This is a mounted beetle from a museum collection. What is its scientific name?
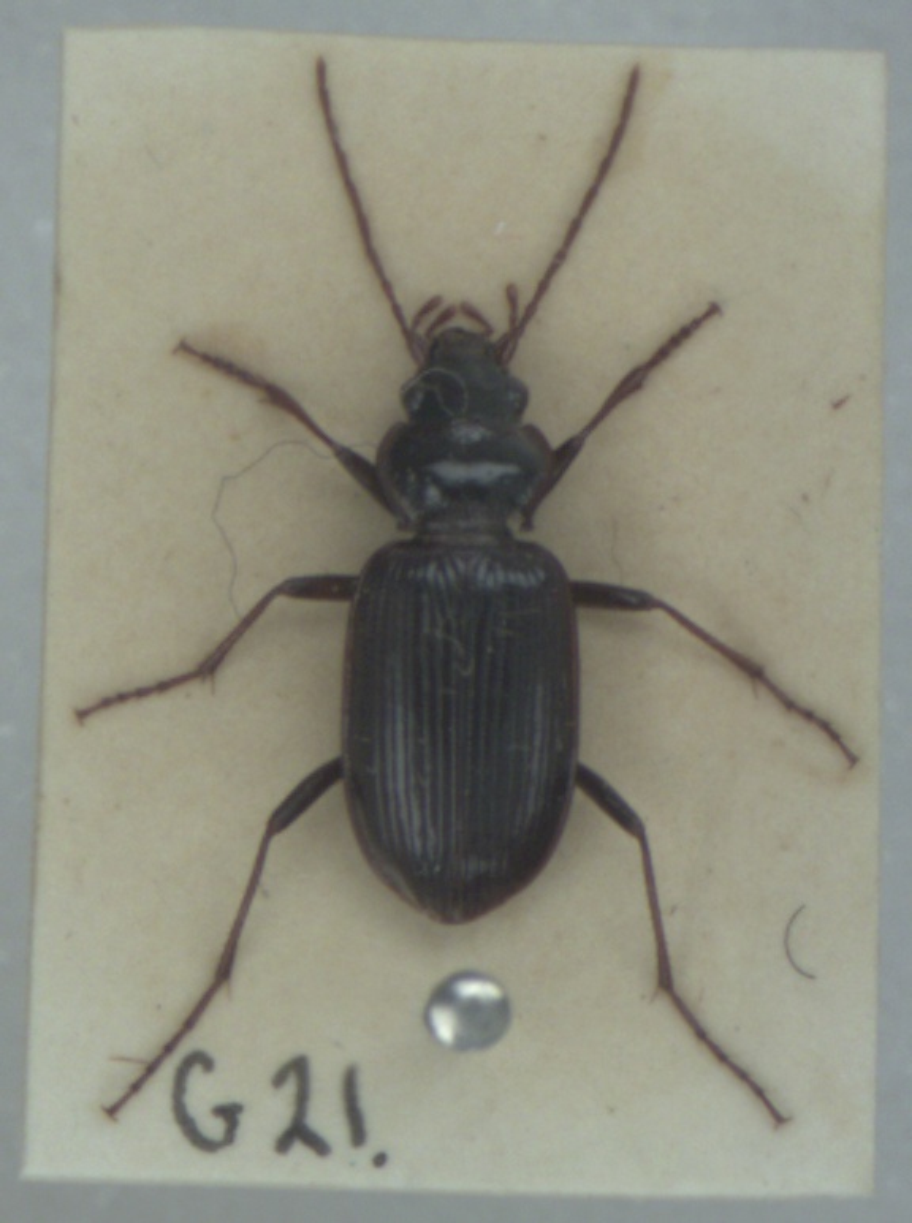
Nebria salina
